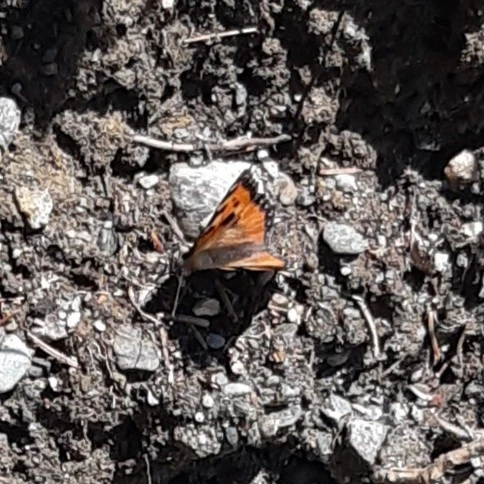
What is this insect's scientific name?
Aglais urticae
